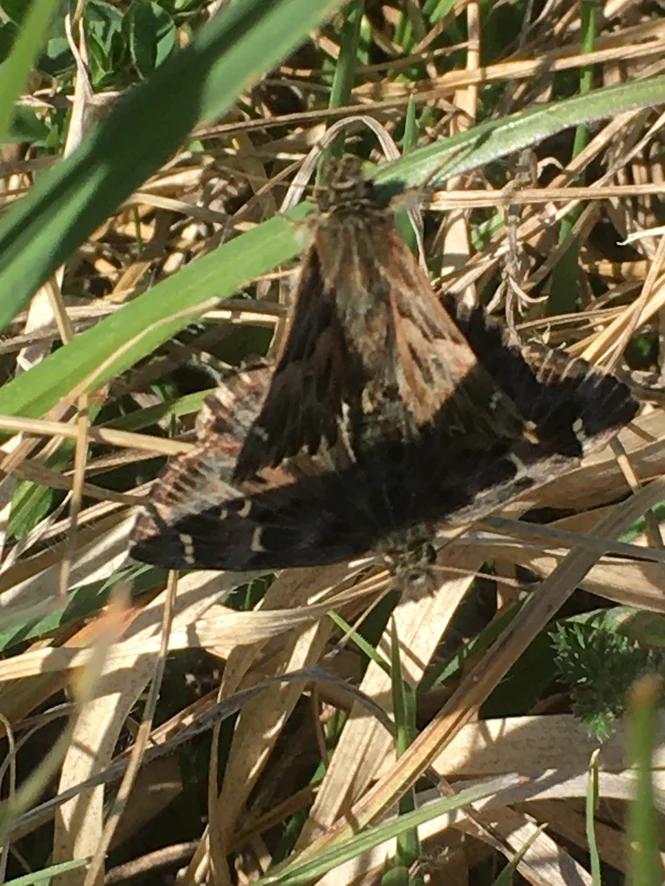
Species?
Carcharodus alceae
